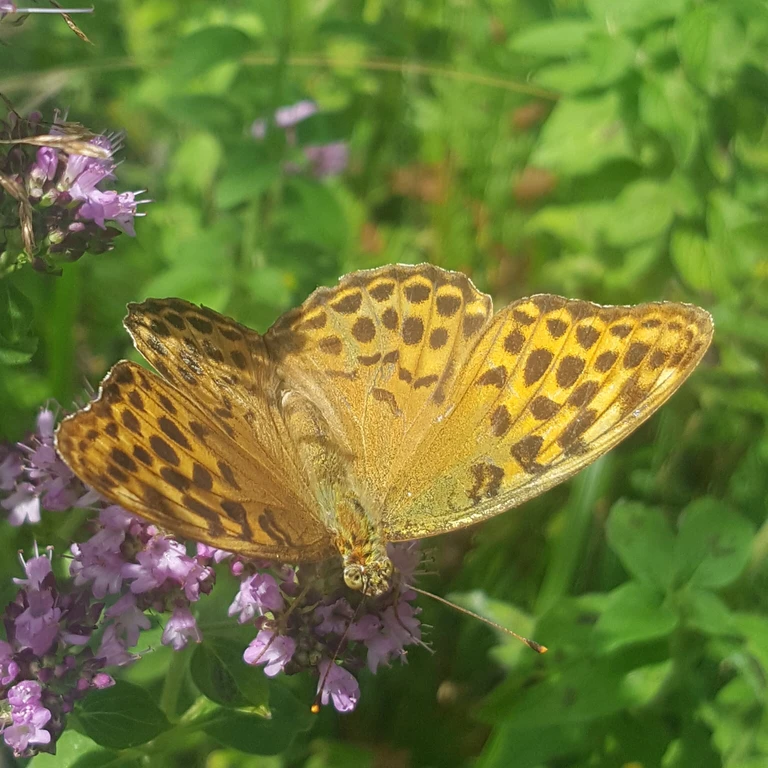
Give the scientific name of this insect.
Argynnis paphia
